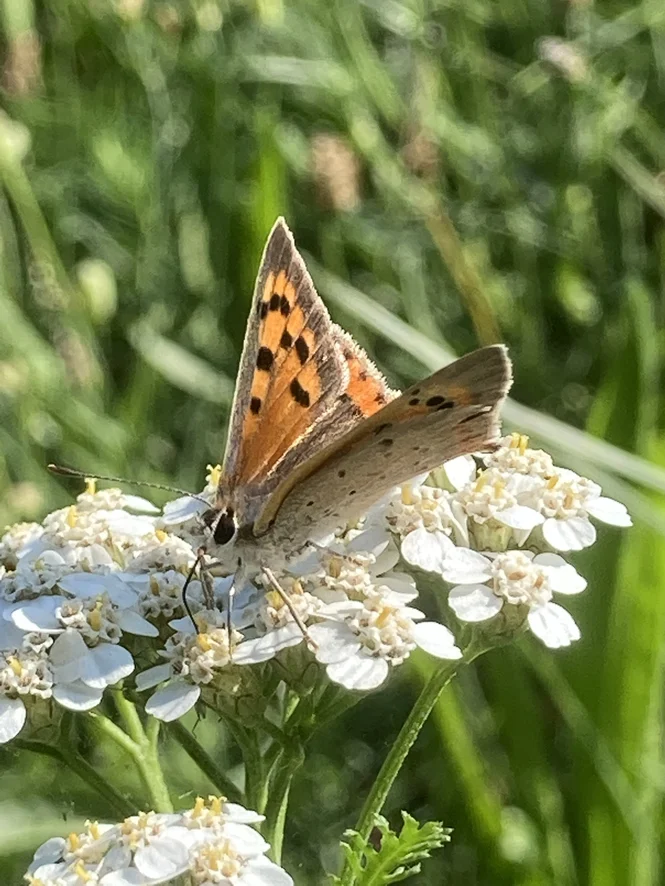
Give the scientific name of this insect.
Lycaena phlaeas
